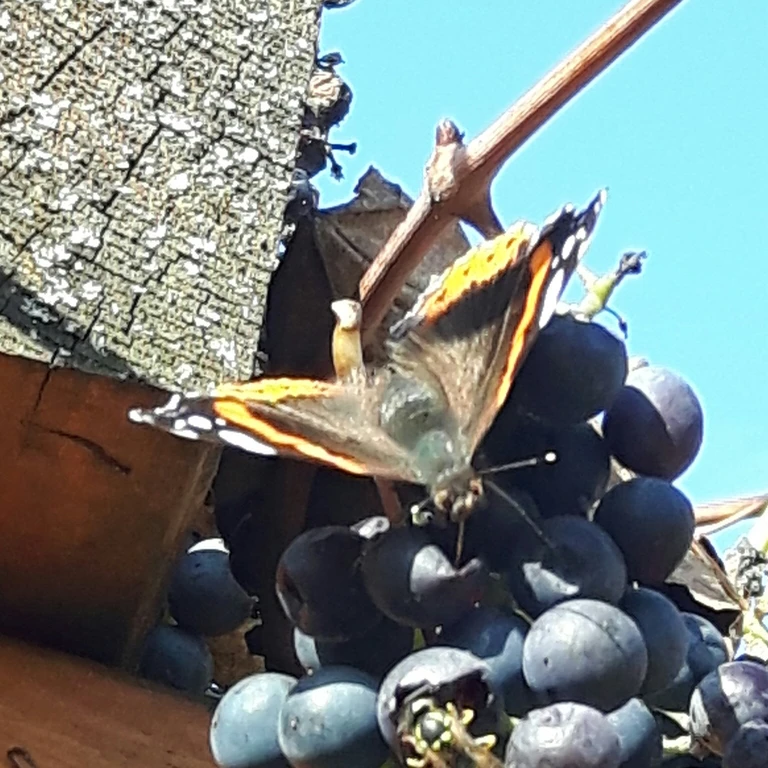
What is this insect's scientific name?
Vanessa atalanta
